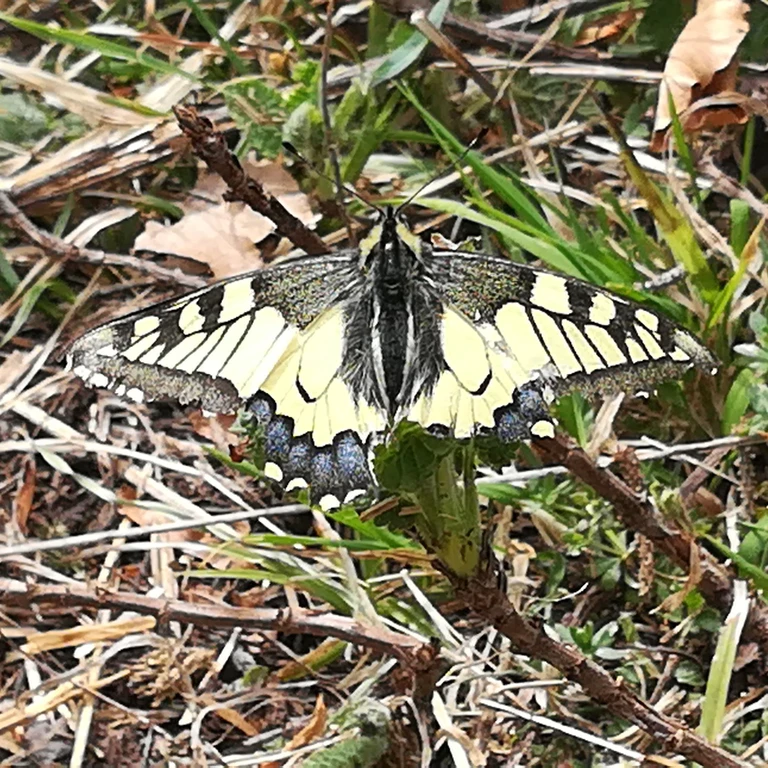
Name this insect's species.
Papilio machaon
